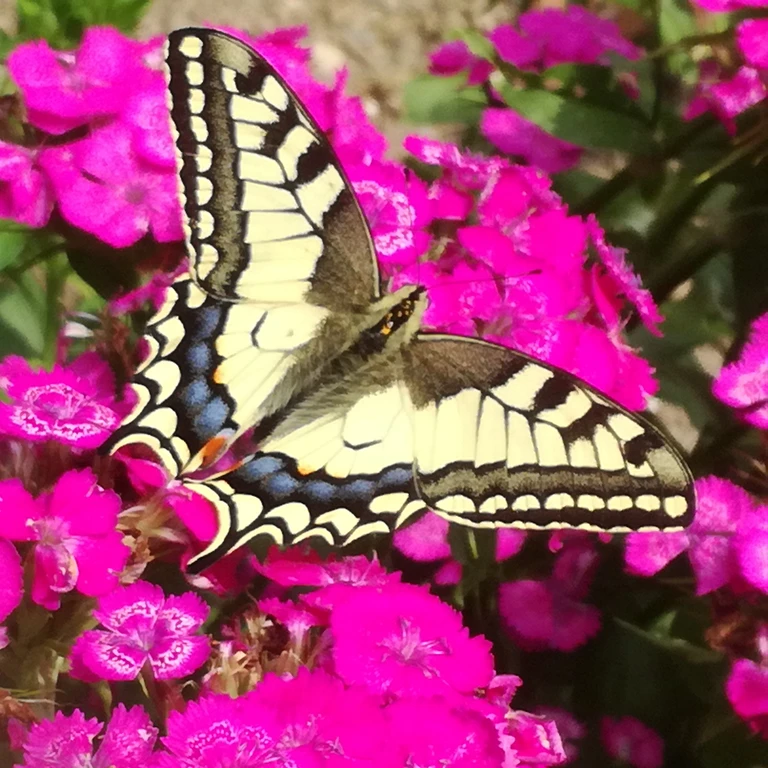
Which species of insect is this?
Papilio machaon
